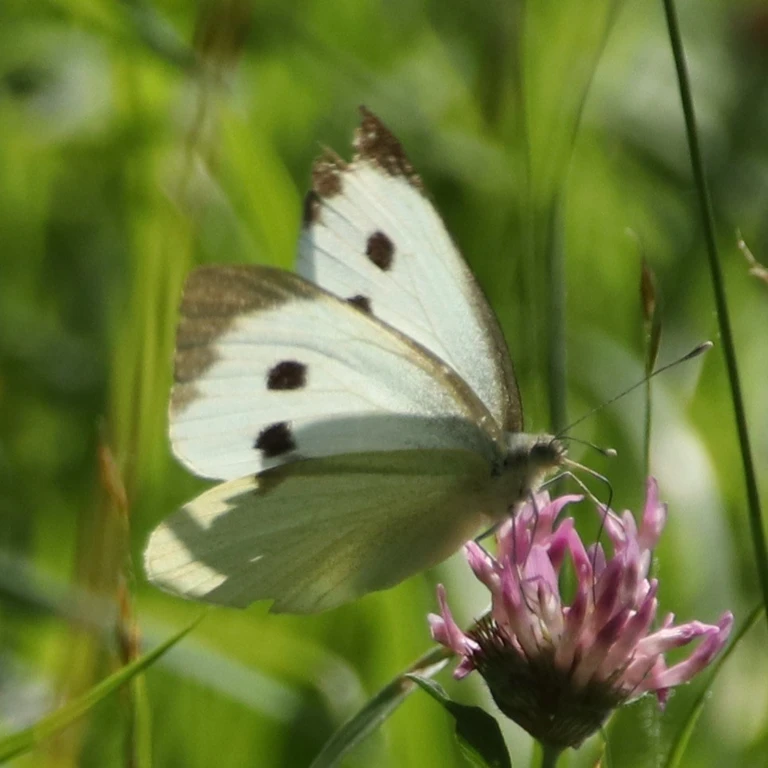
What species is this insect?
Pieris brassicae
